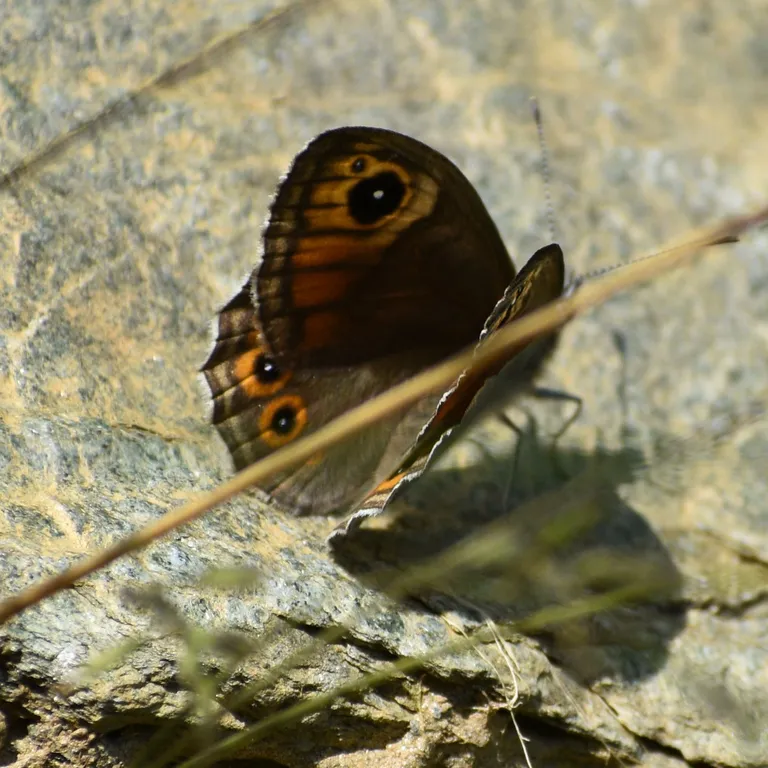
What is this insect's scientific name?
Lasiommata maera (also Pararge maera)
